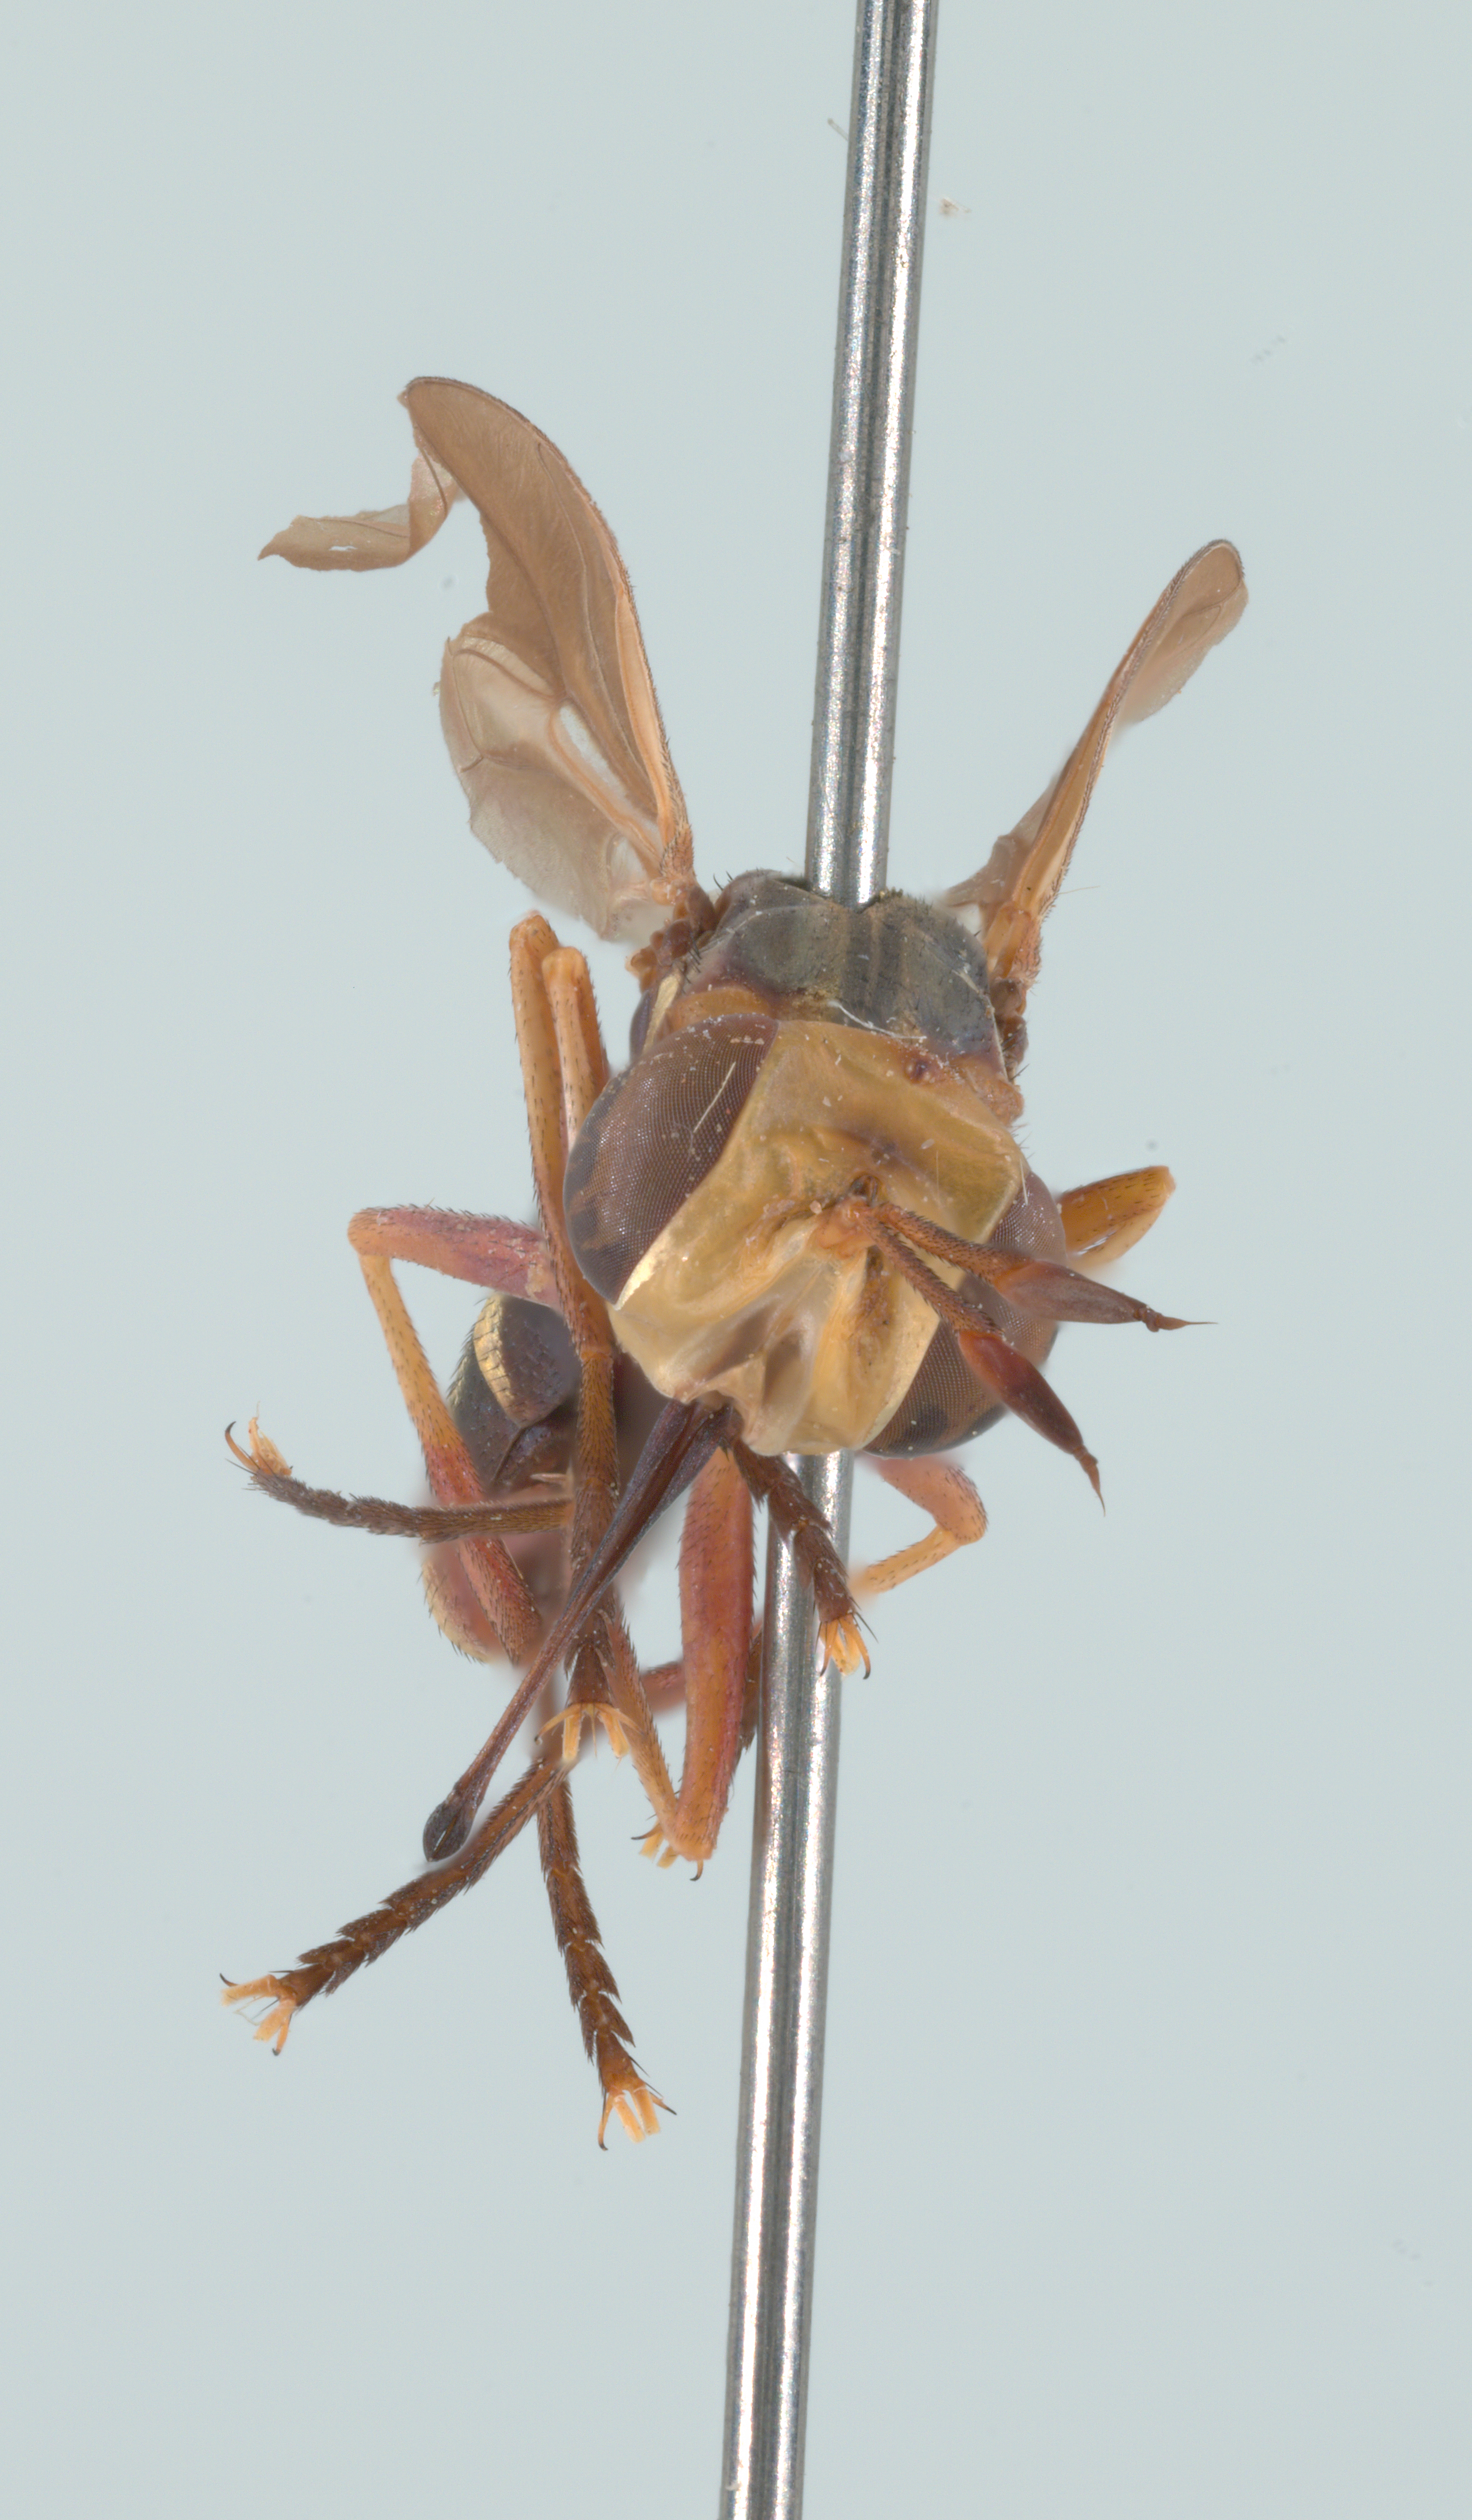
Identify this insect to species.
Physoconops brachyrhynchus
